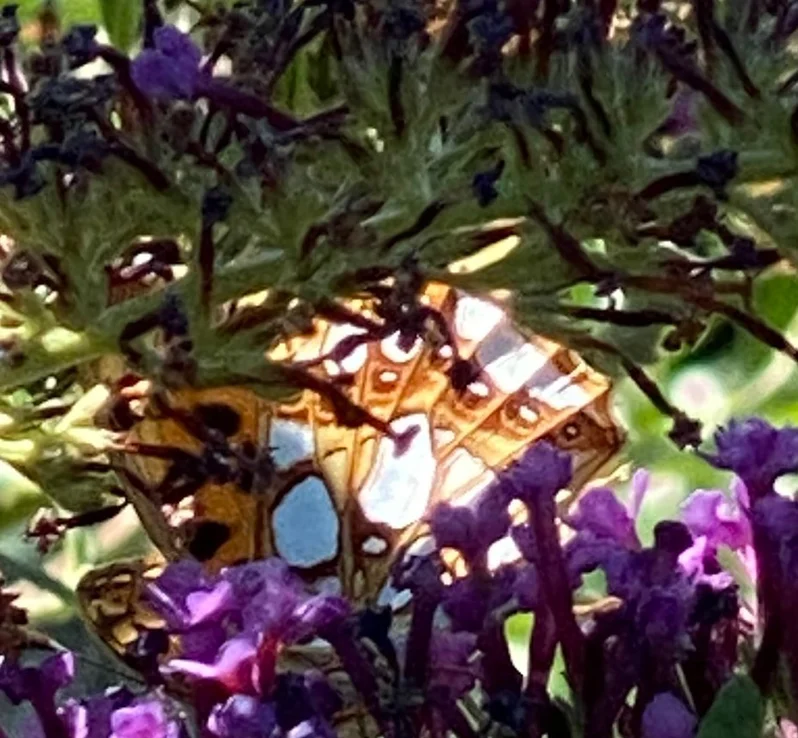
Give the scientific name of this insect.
Issoria lathonia
